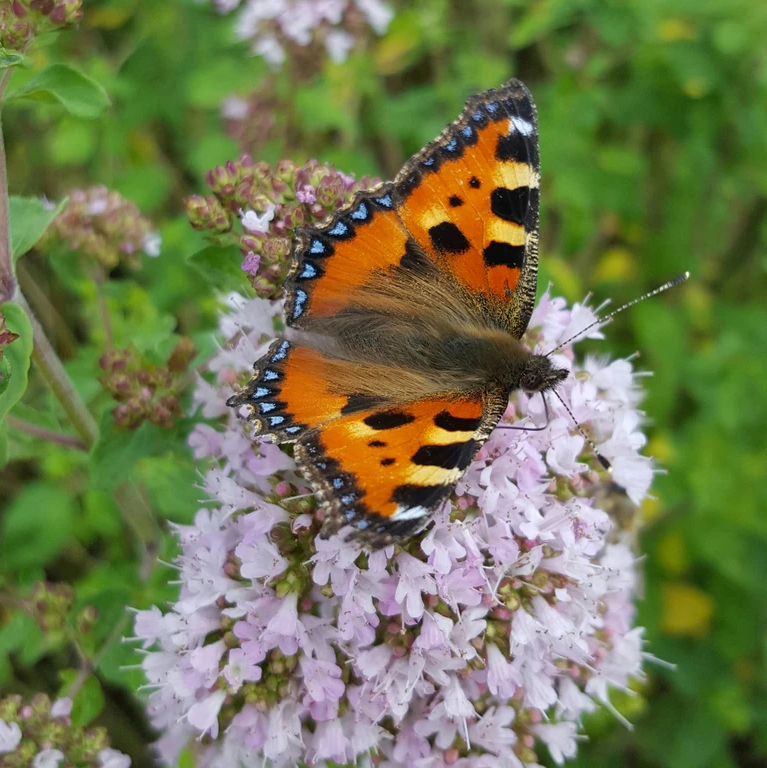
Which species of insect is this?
Aglais urticae
